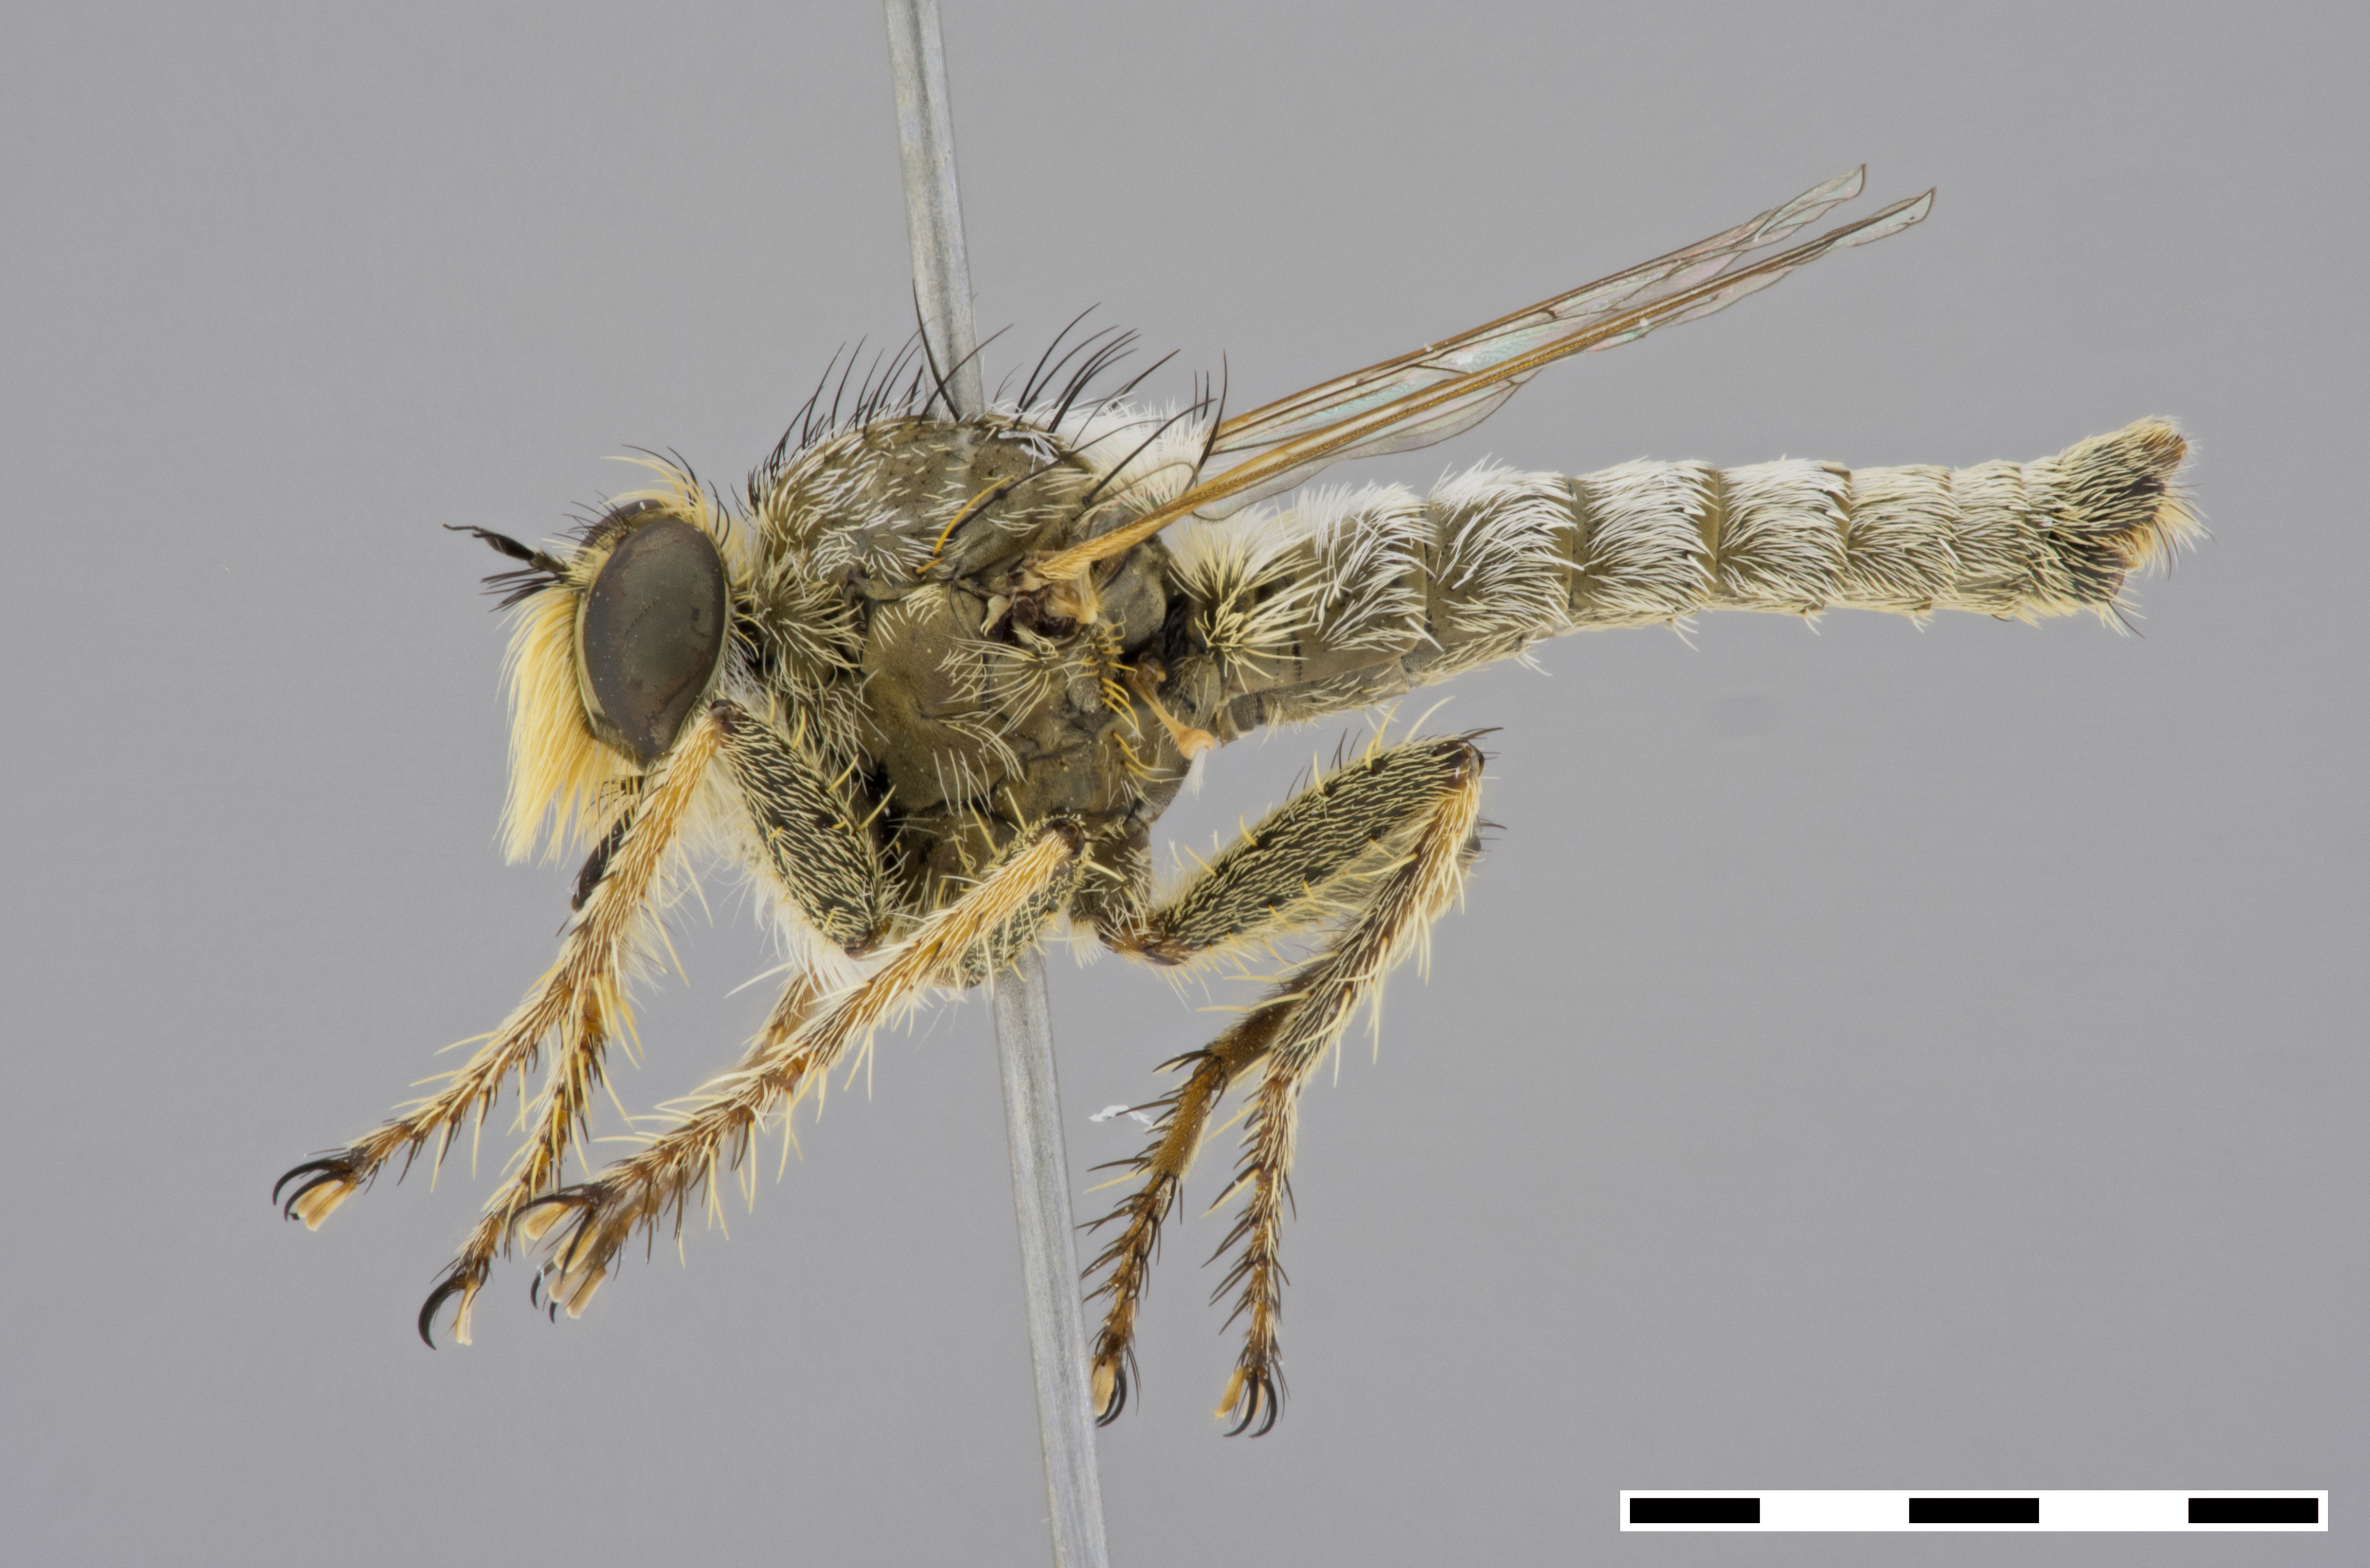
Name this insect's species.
Neolophonotus chionthrix
